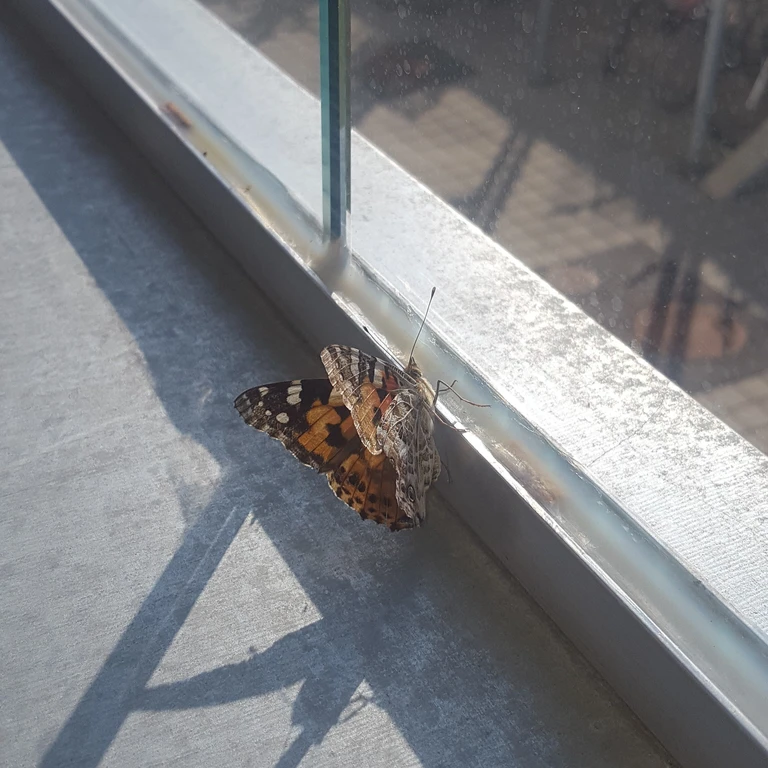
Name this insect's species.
Vanessa cardui
